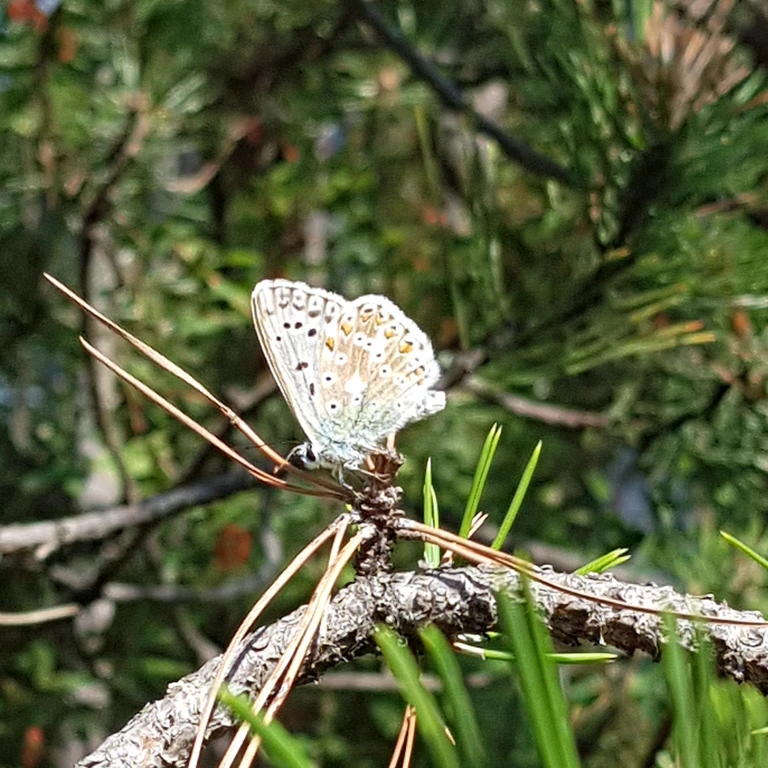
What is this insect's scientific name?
Lysandra coridon
